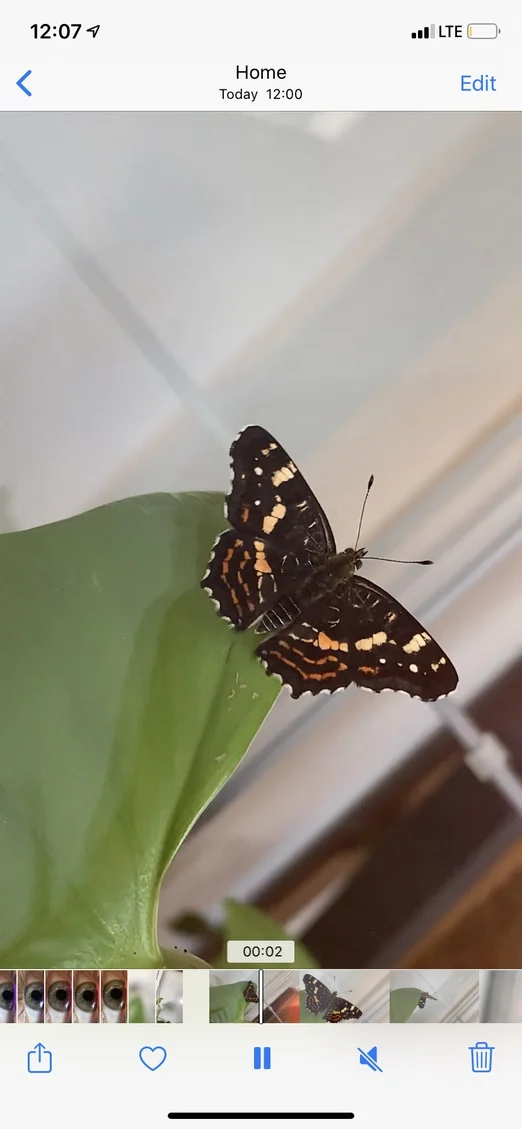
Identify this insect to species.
Araschnia levana
